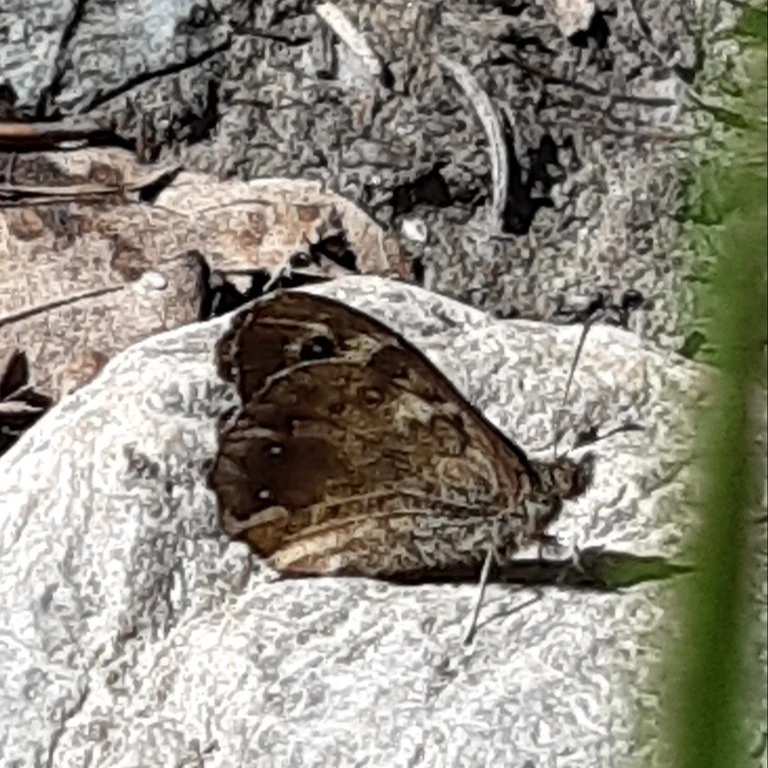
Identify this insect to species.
Pararge aegeria
